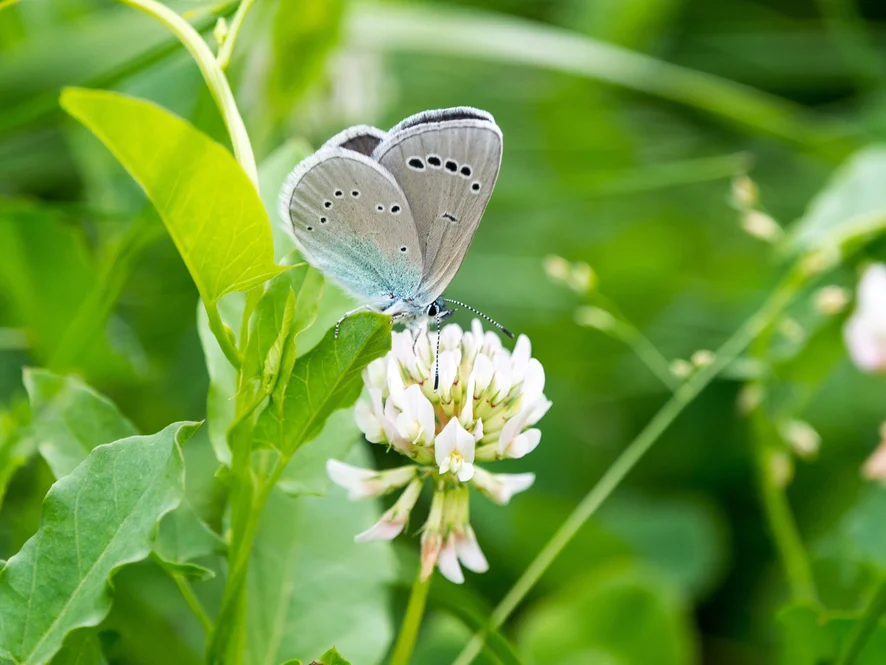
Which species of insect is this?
Glaucopsyche alexis
